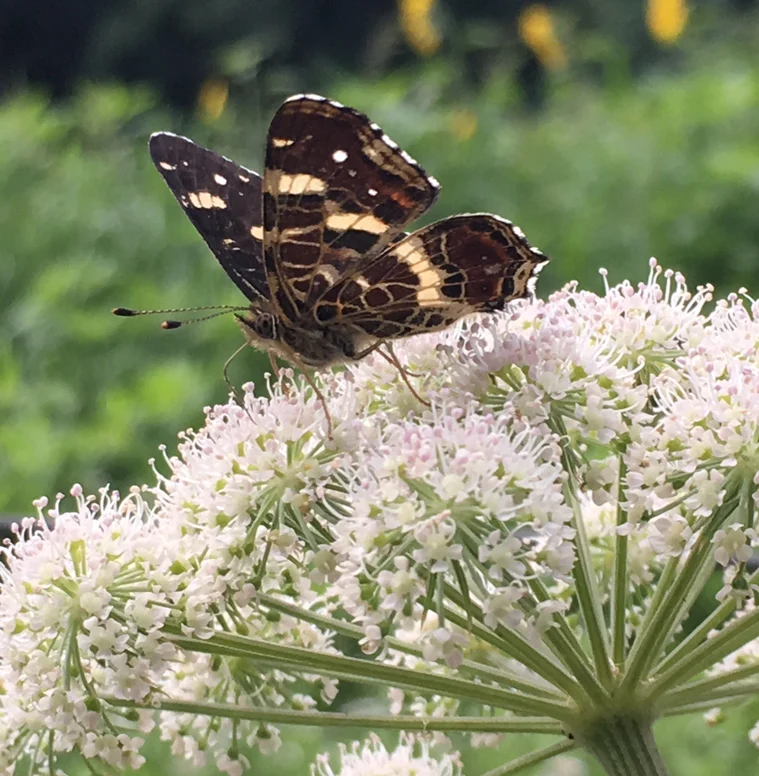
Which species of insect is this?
Araschnia levana
